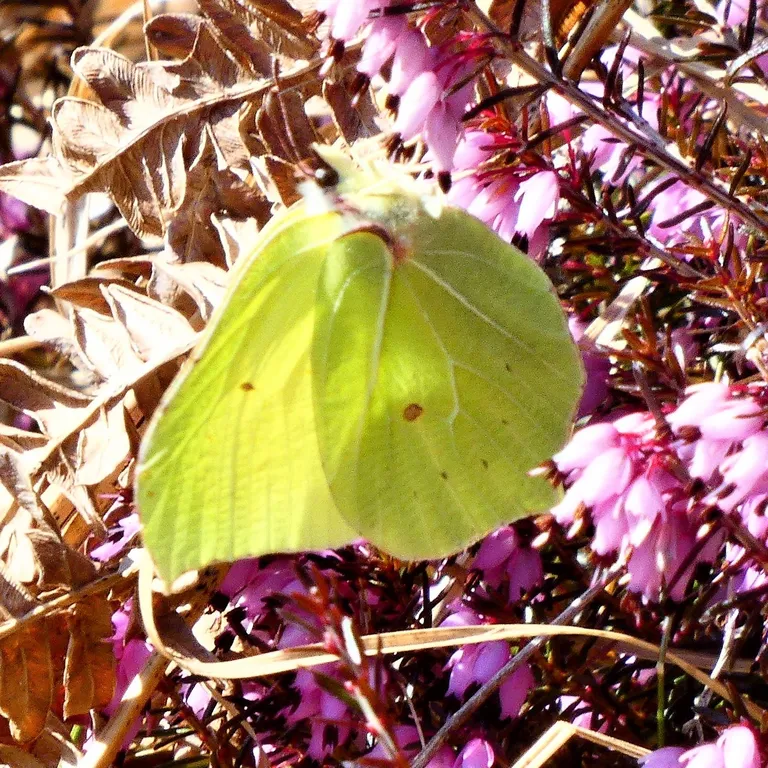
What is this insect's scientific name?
Gonepteryx rhamni
